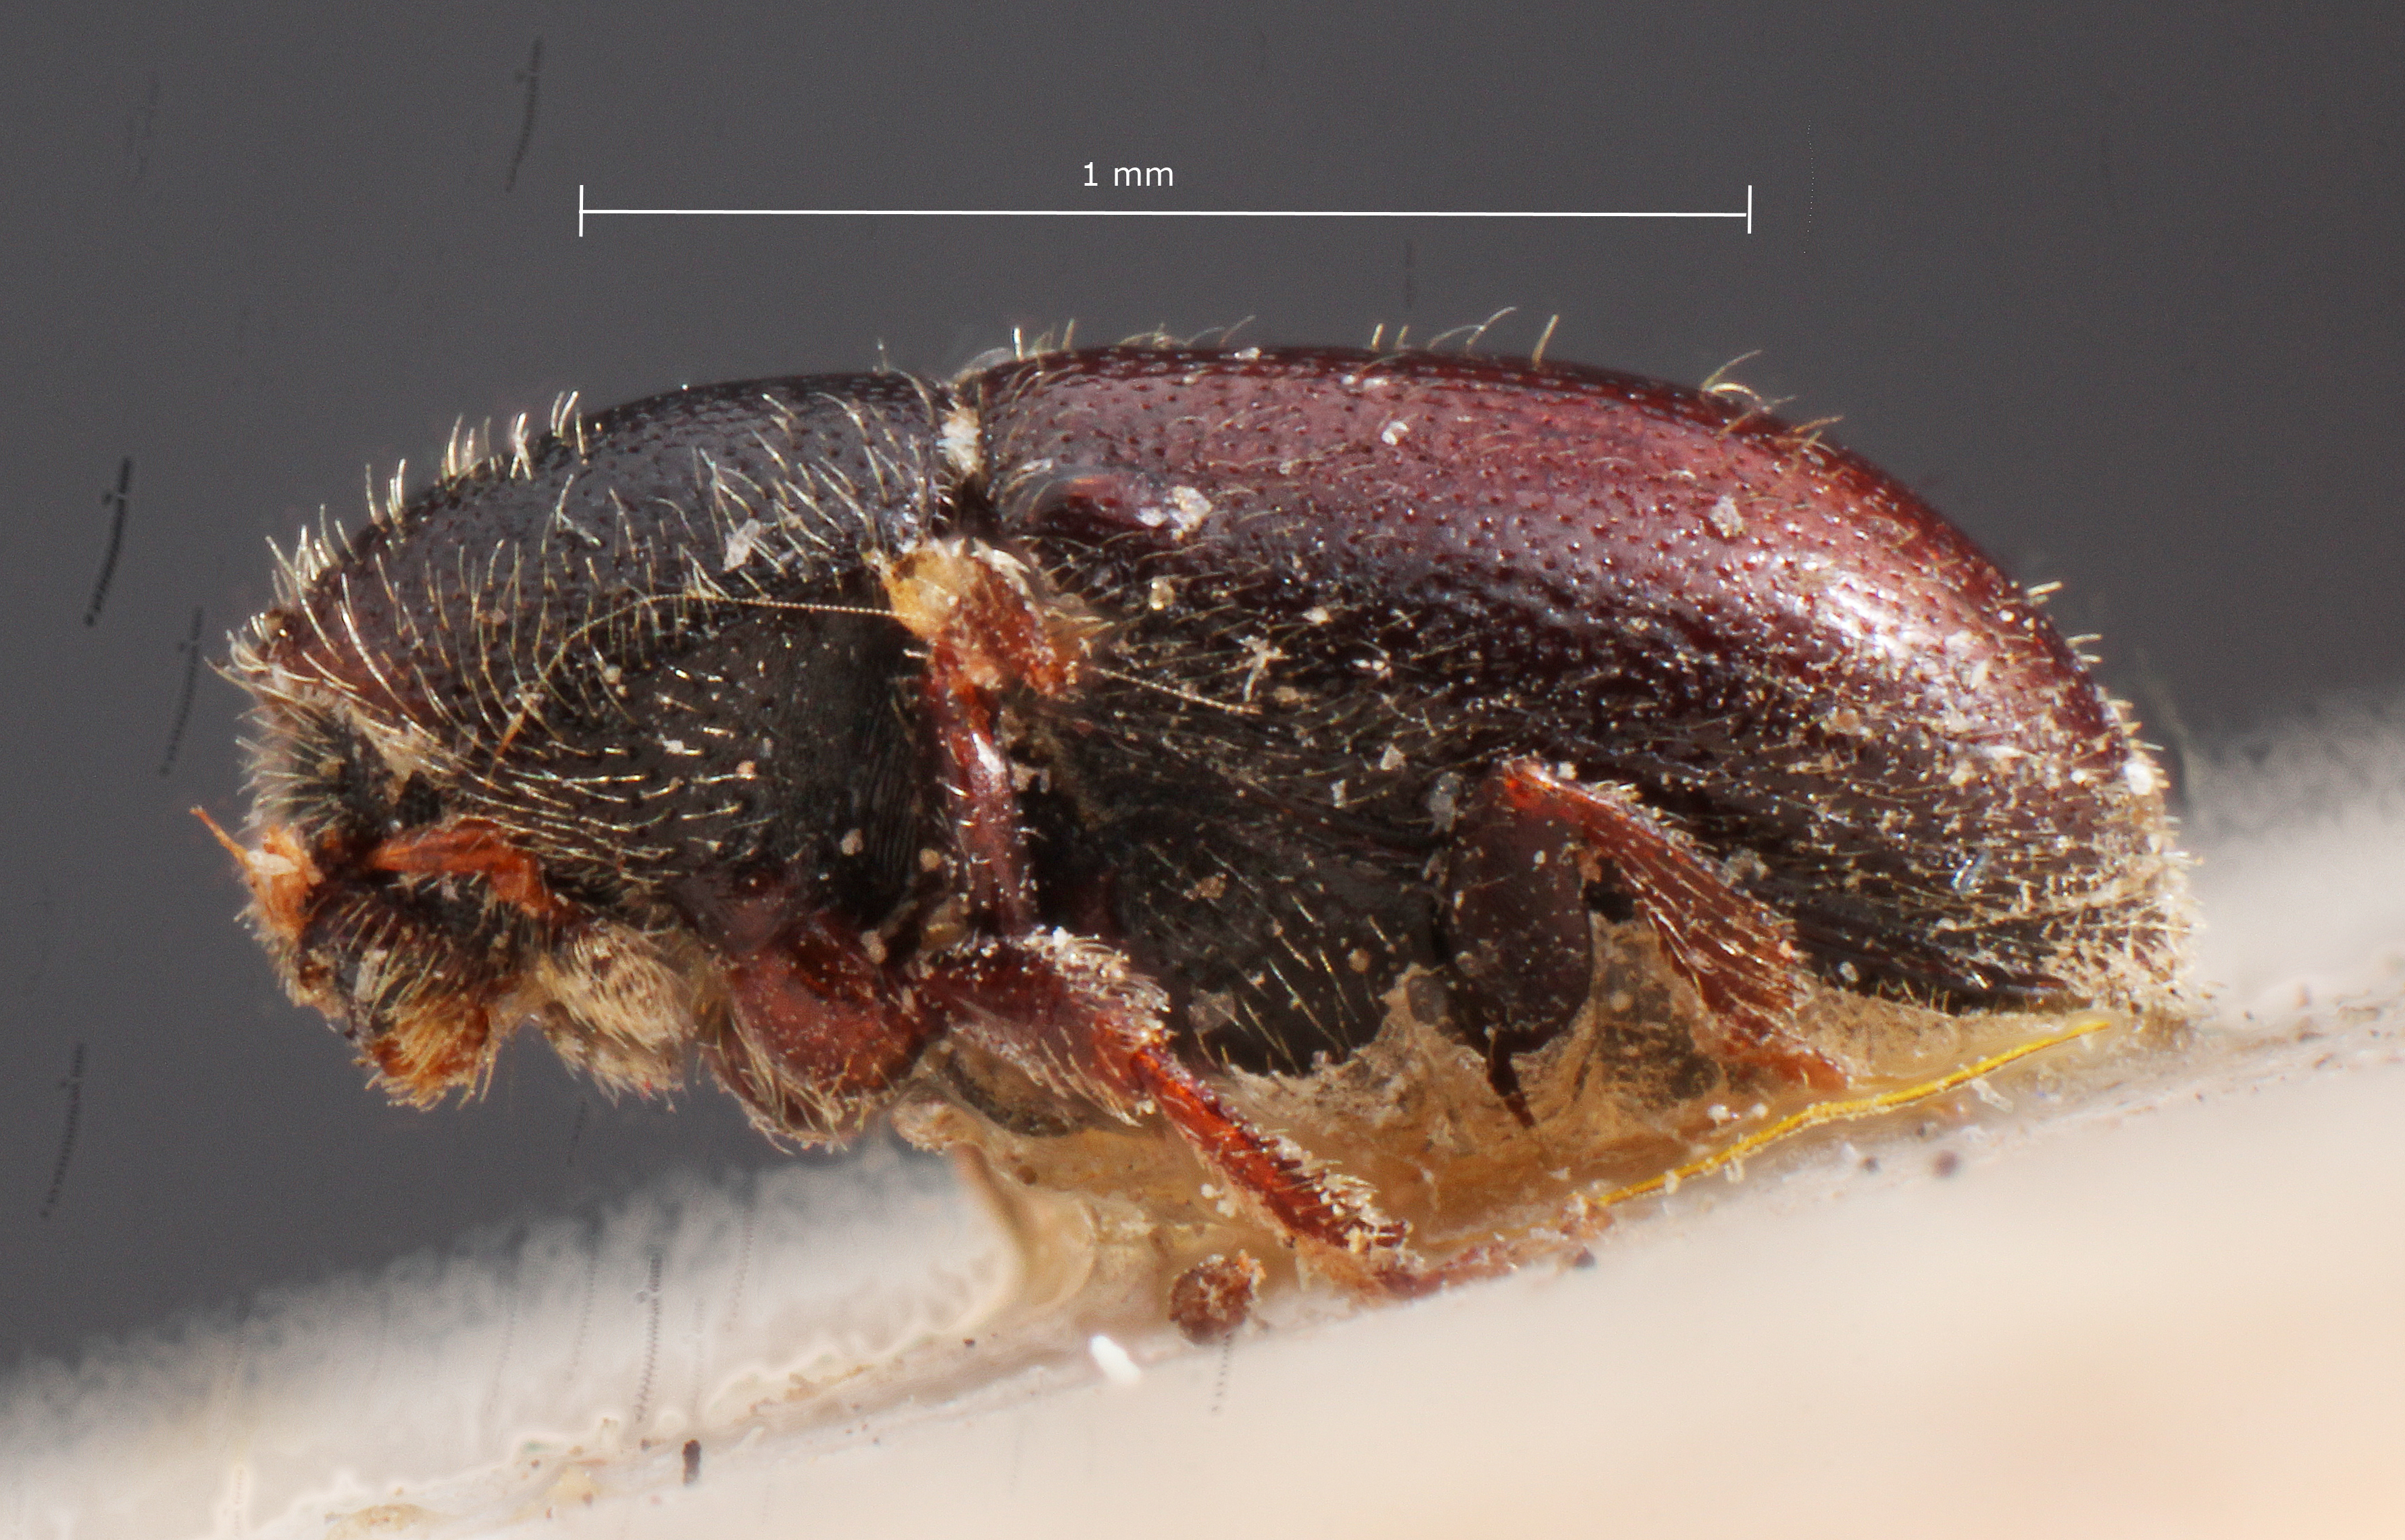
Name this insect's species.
Hexacolus striatus
